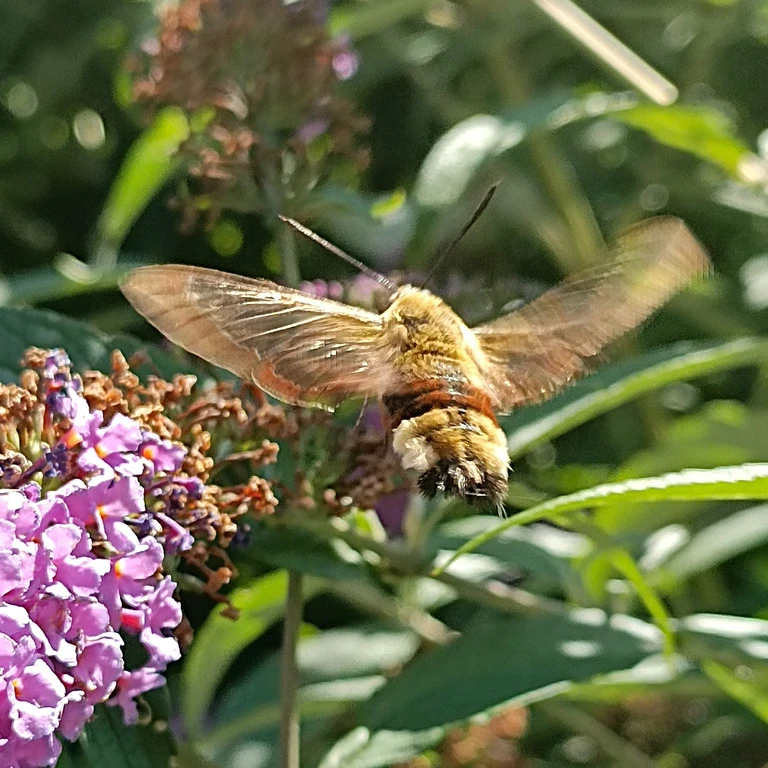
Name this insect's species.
Hemaris fuciformis
